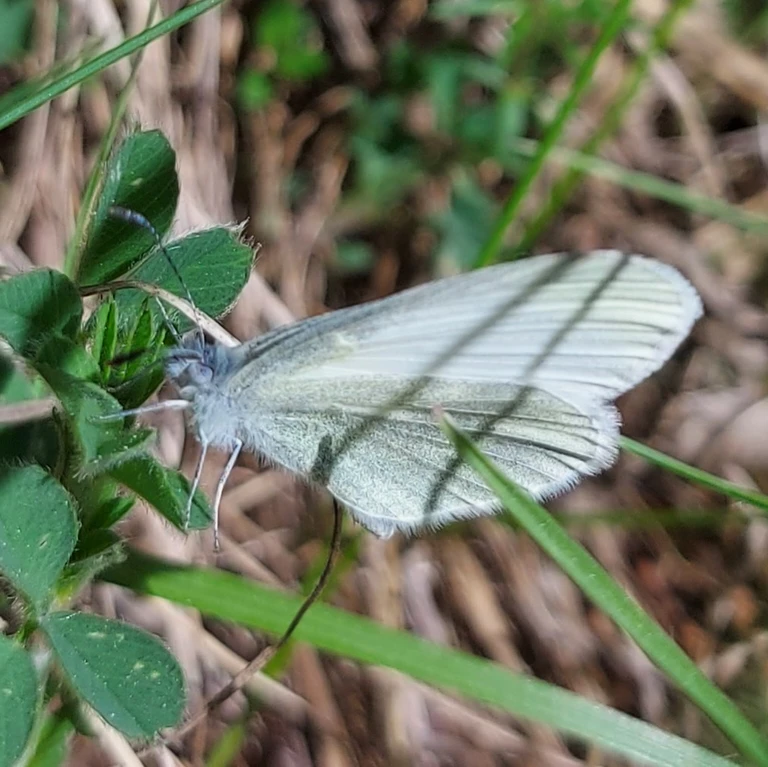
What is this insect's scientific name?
Leptidea sinapis/juvernica
